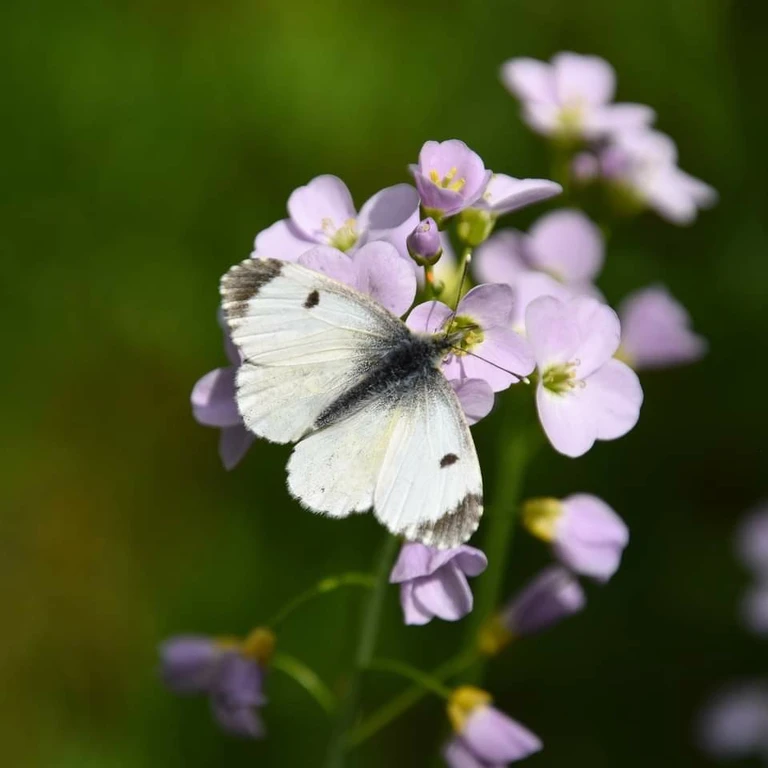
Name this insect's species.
Anthocharis cardamines
